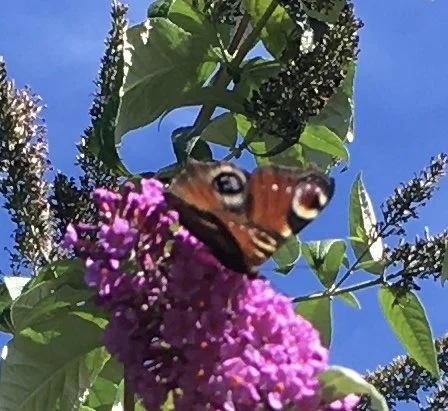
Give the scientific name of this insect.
Aglais io
